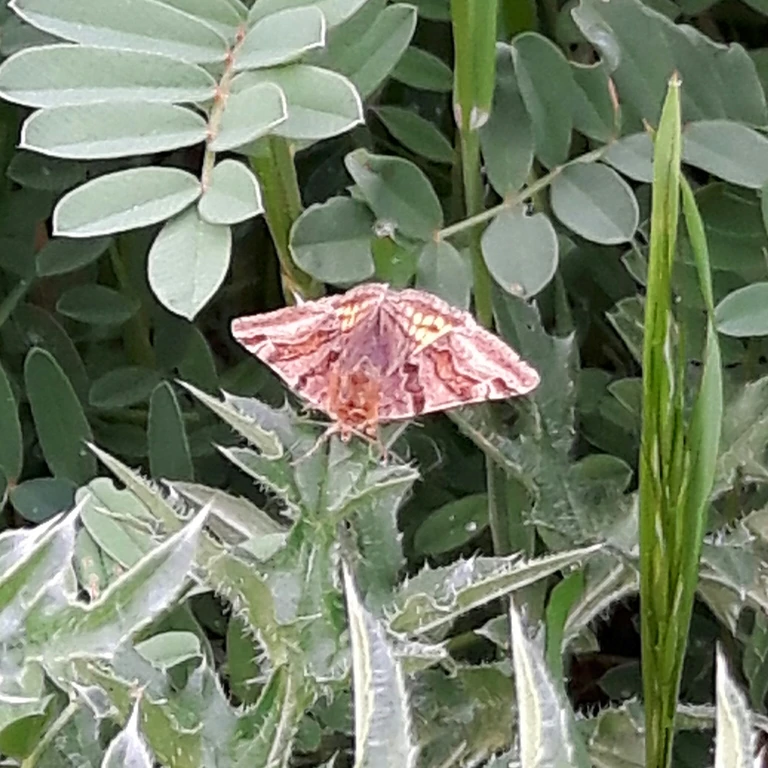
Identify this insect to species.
Euclidia glyphica
